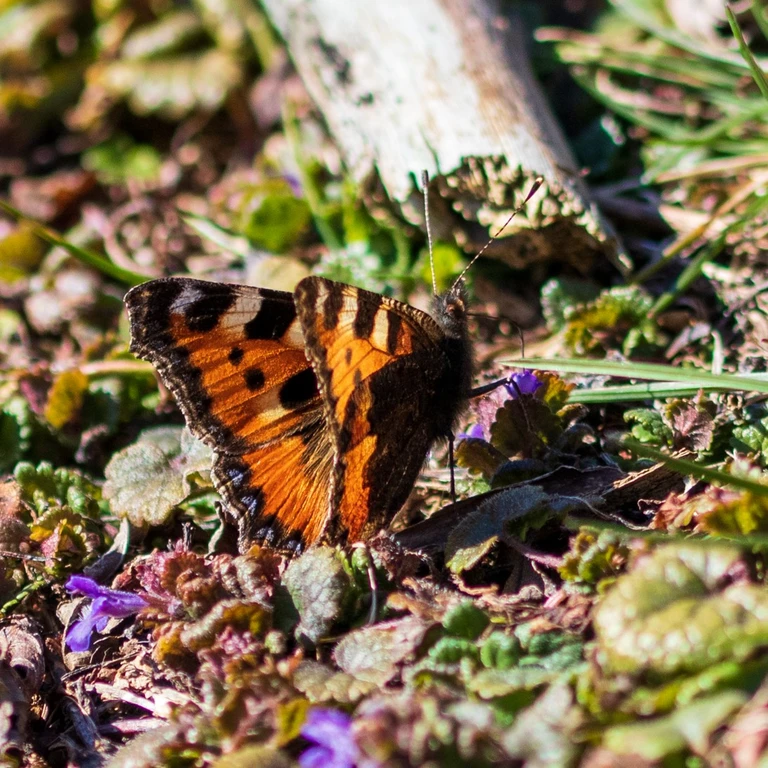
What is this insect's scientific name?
Aglais urticae
